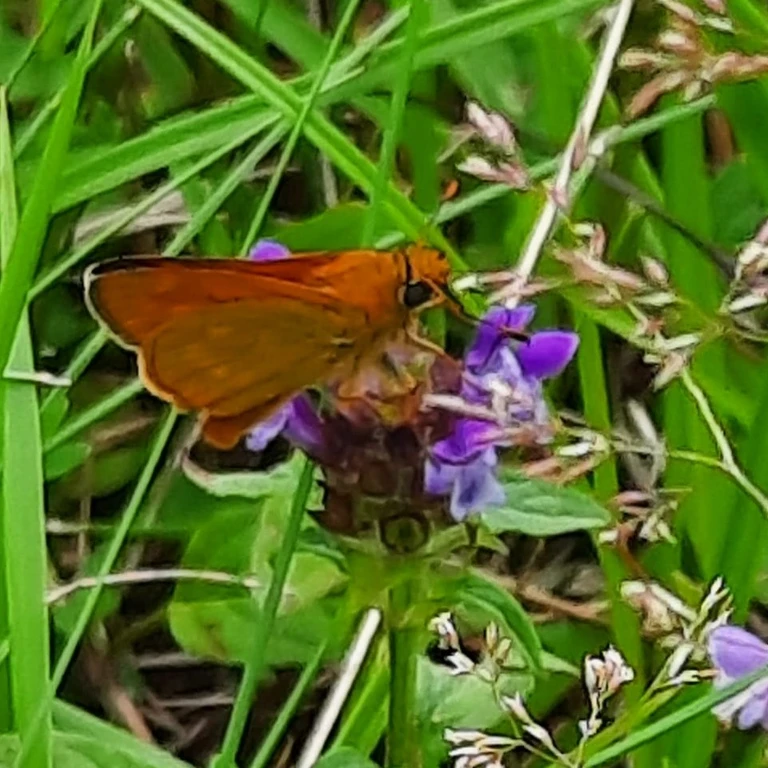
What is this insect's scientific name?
Ochlodes sylvanus (also Ochlodes venata)
